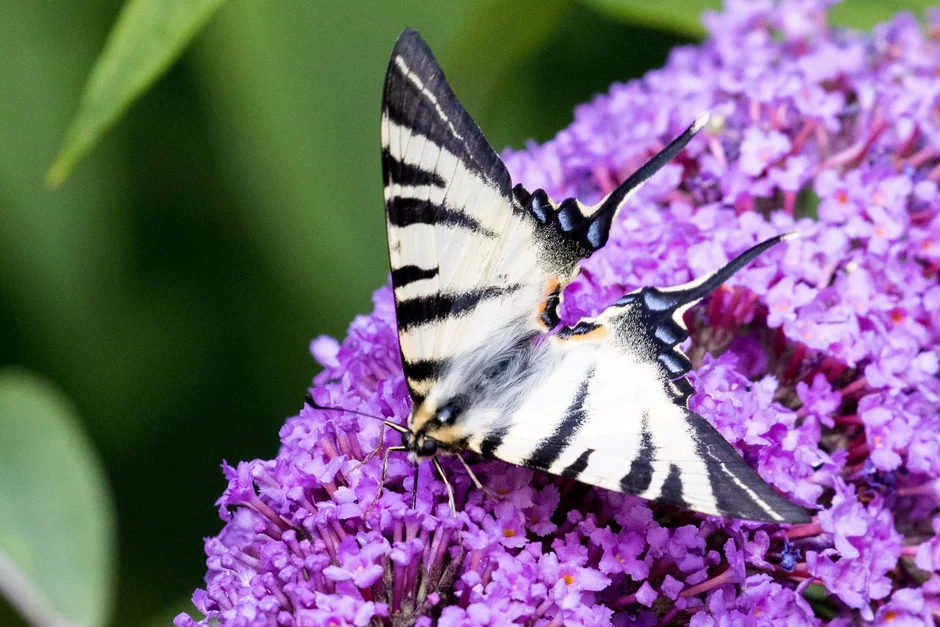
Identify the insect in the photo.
Iphiclides podalirius
